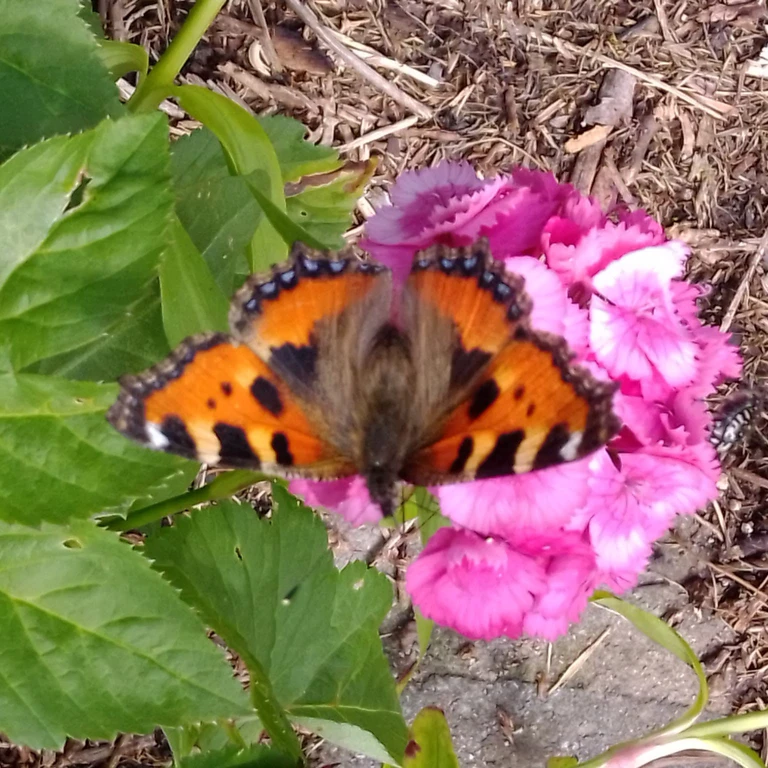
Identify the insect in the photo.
Aglais urticae
